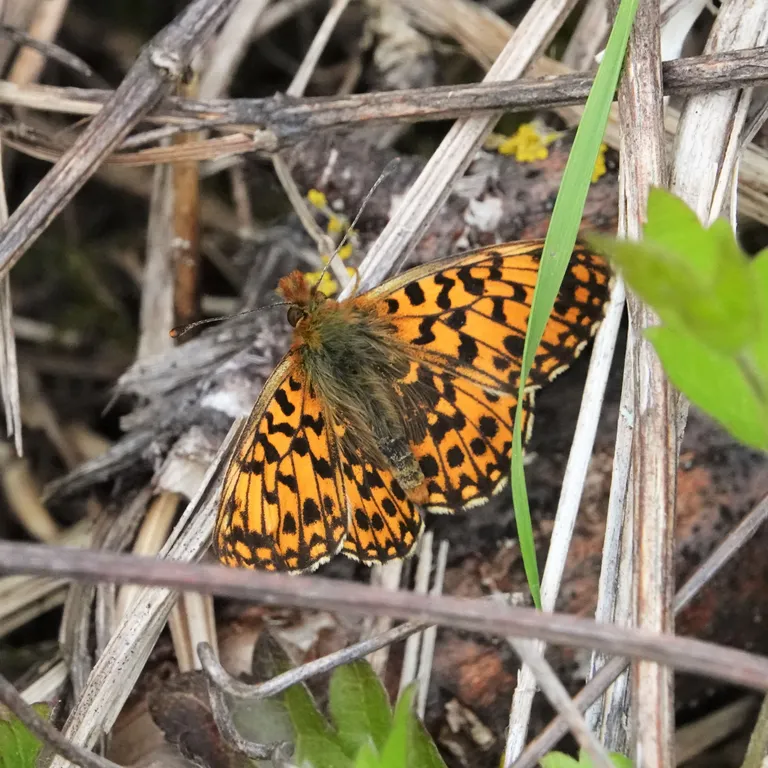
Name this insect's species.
Boloria dia
